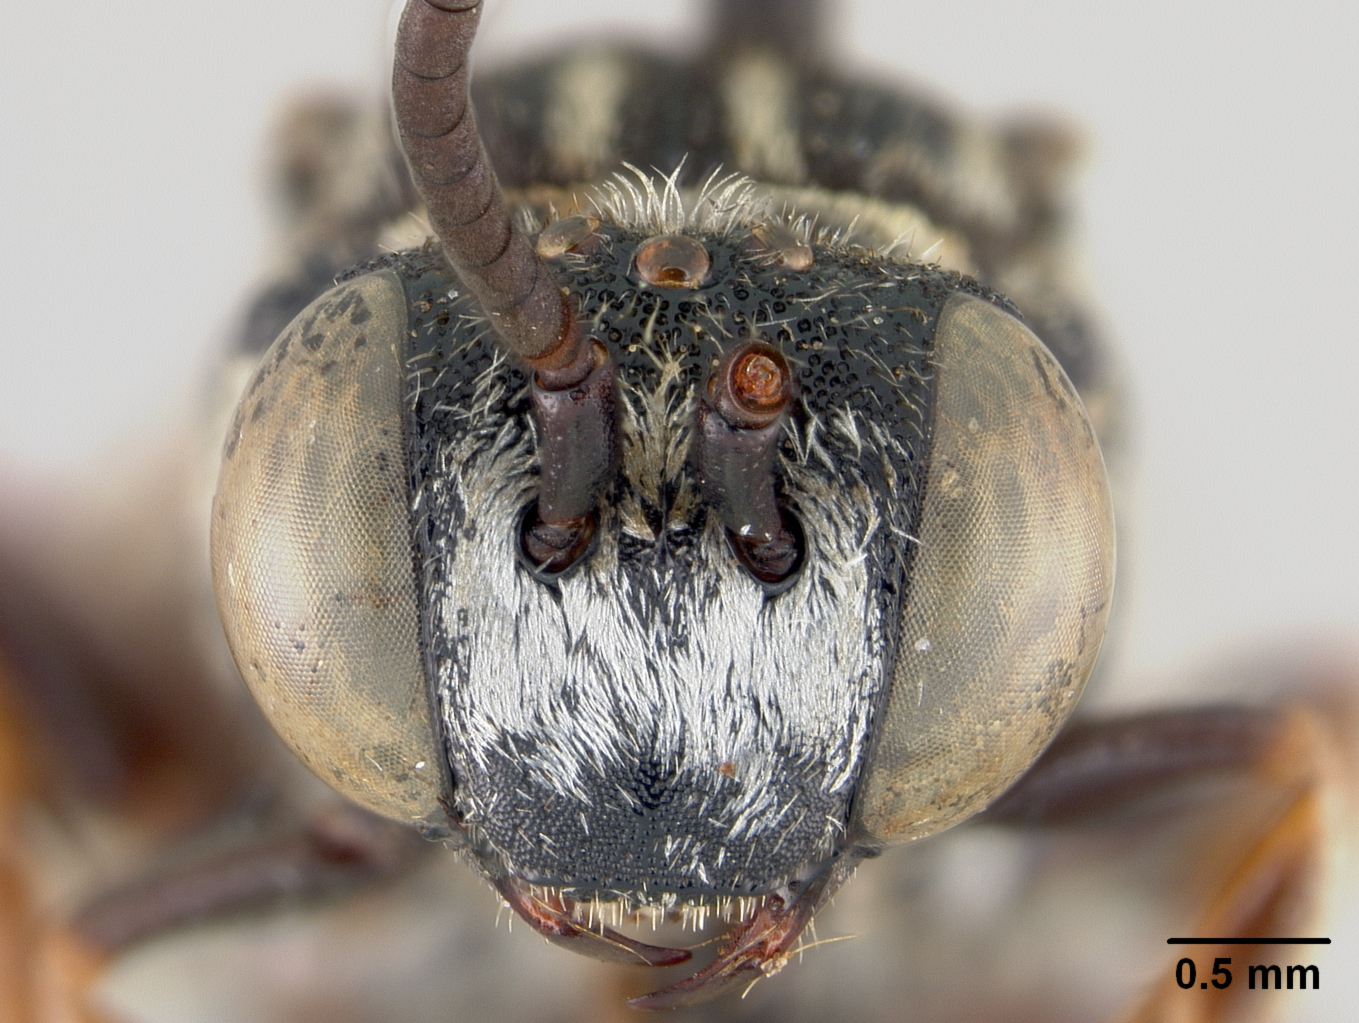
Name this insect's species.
Epeolus oswegoensis
